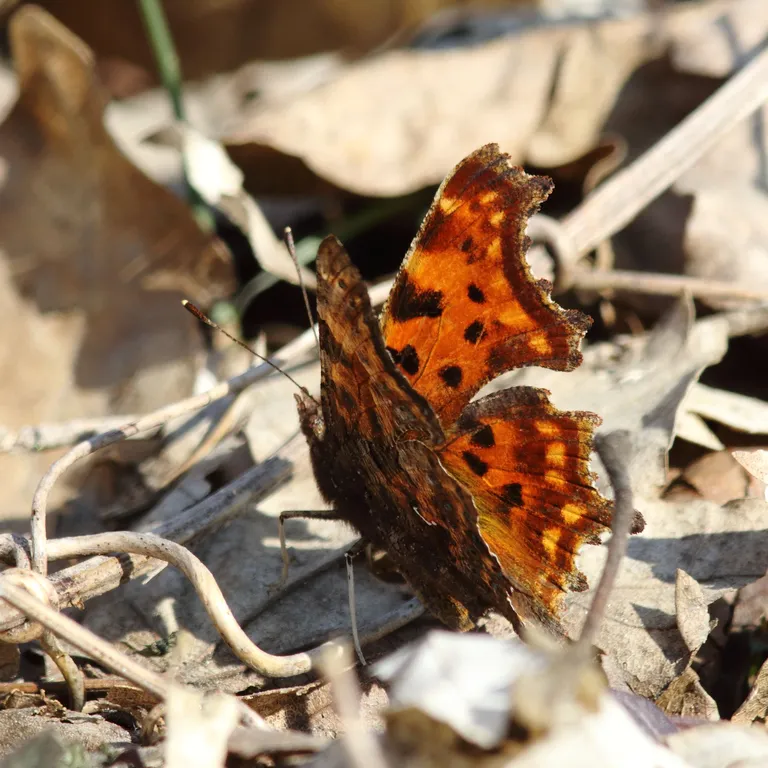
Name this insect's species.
Polygonia c-album
